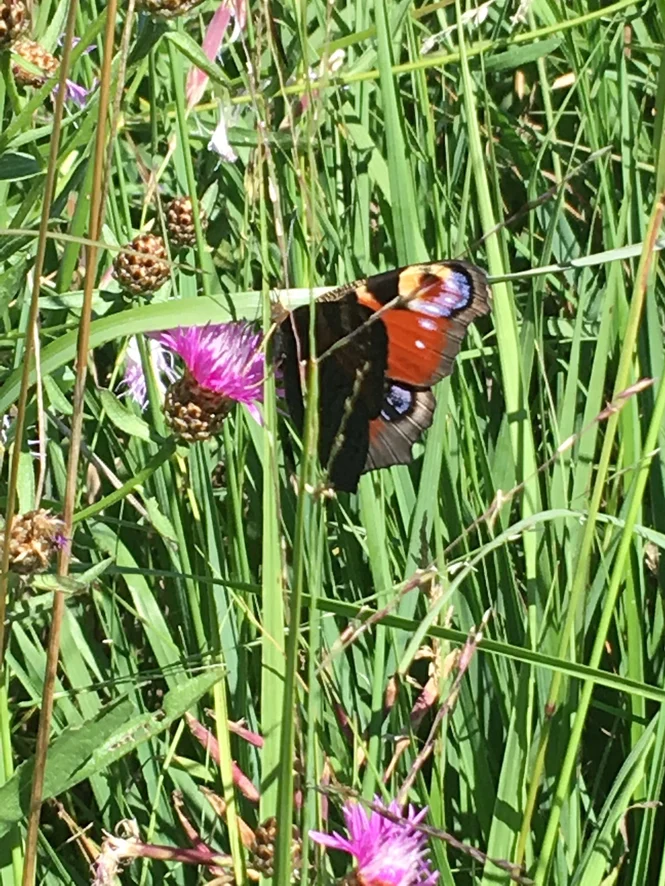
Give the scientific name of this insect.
Aglais io
